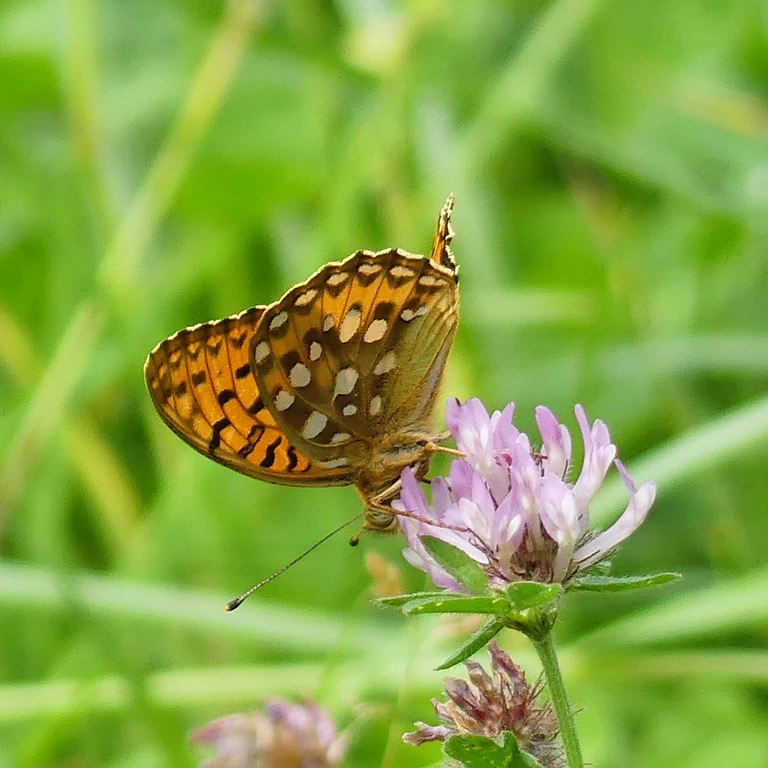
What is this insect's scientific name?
Speyeria aglaja
